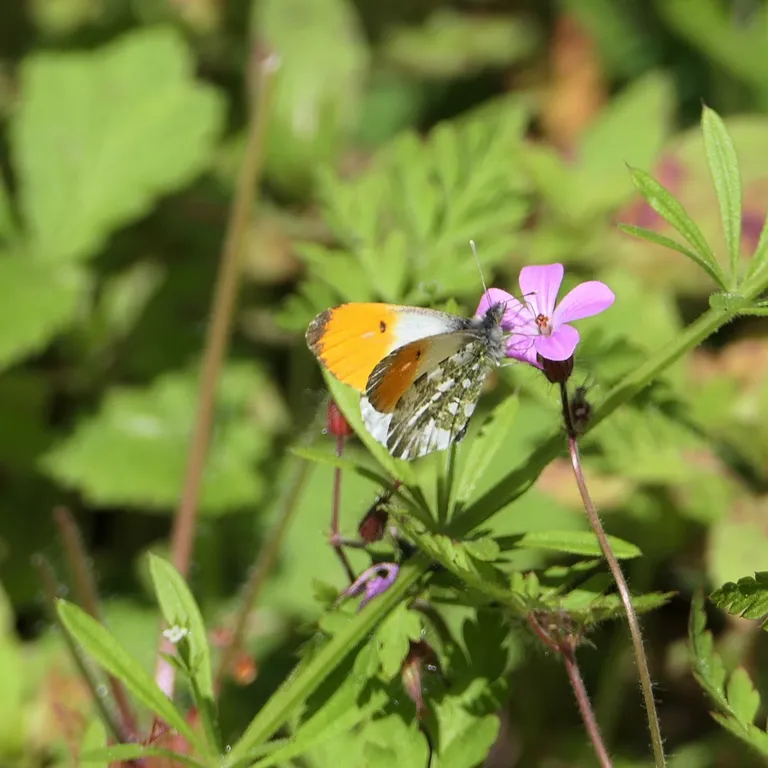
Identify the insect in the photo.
Anthocharis cardamines
